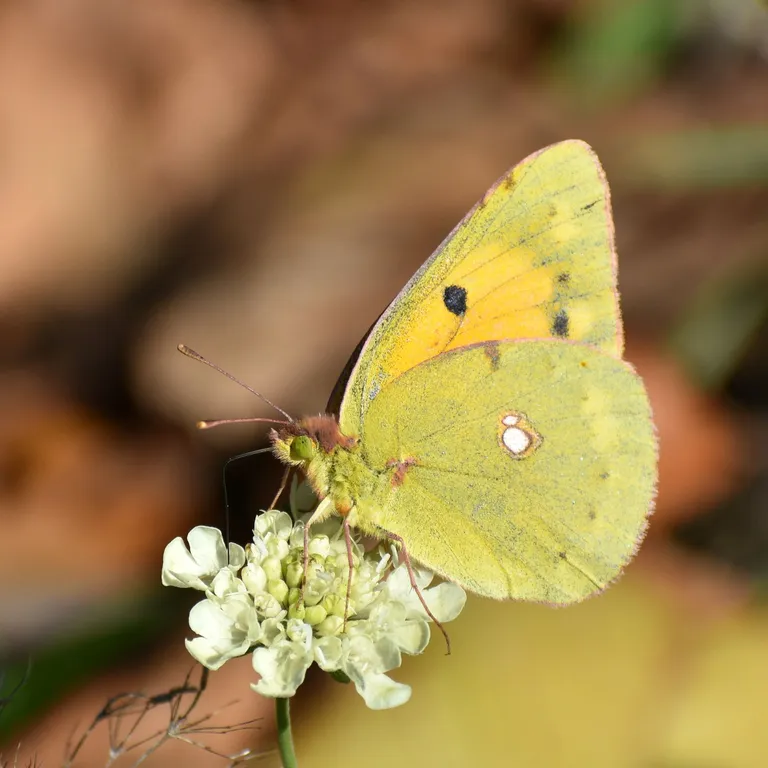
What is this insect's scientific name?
Colias croceus
